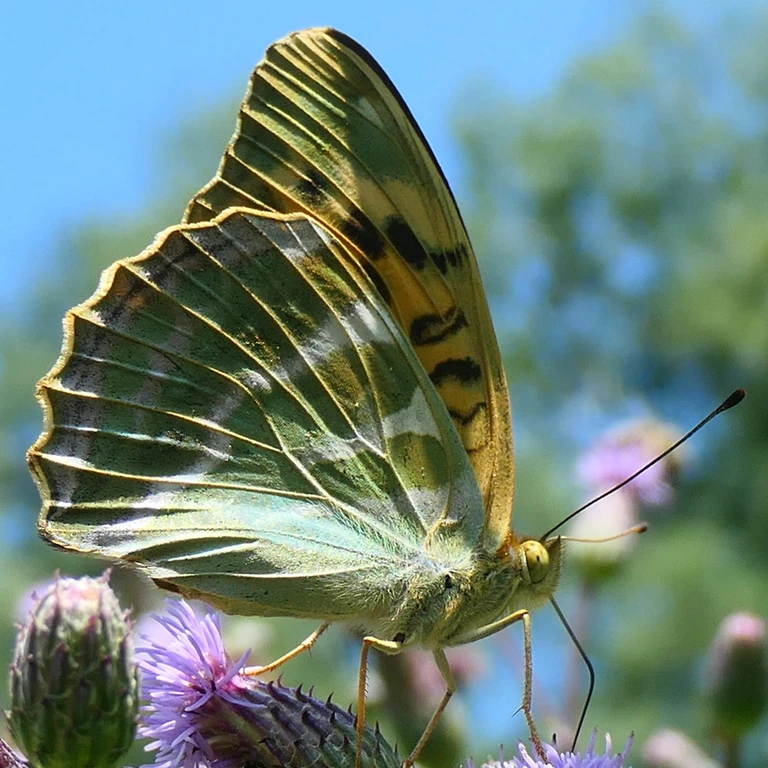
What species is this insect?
Argynnis paphia
